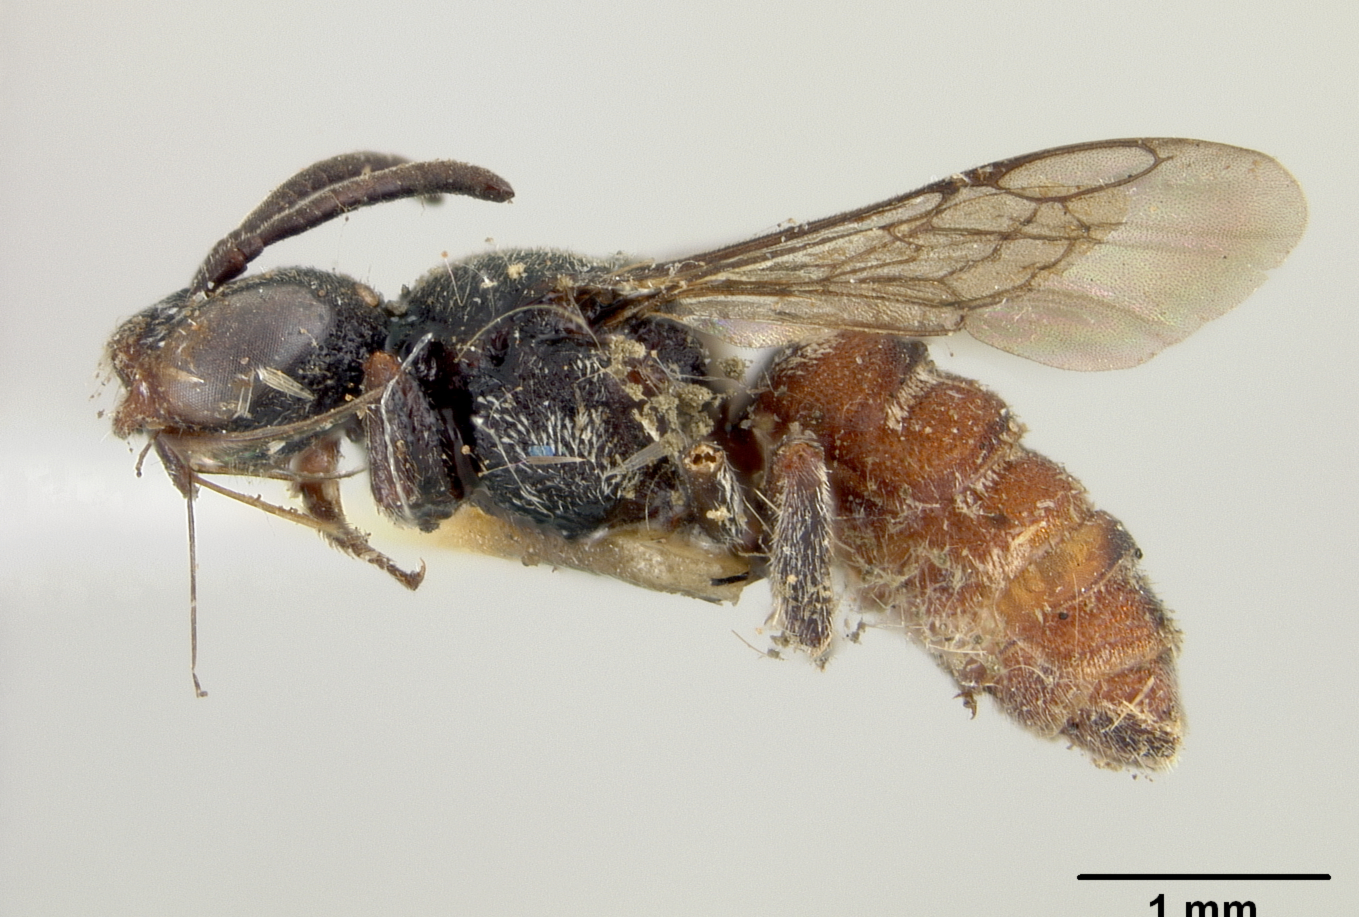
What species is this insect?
Holcopasites pratti
